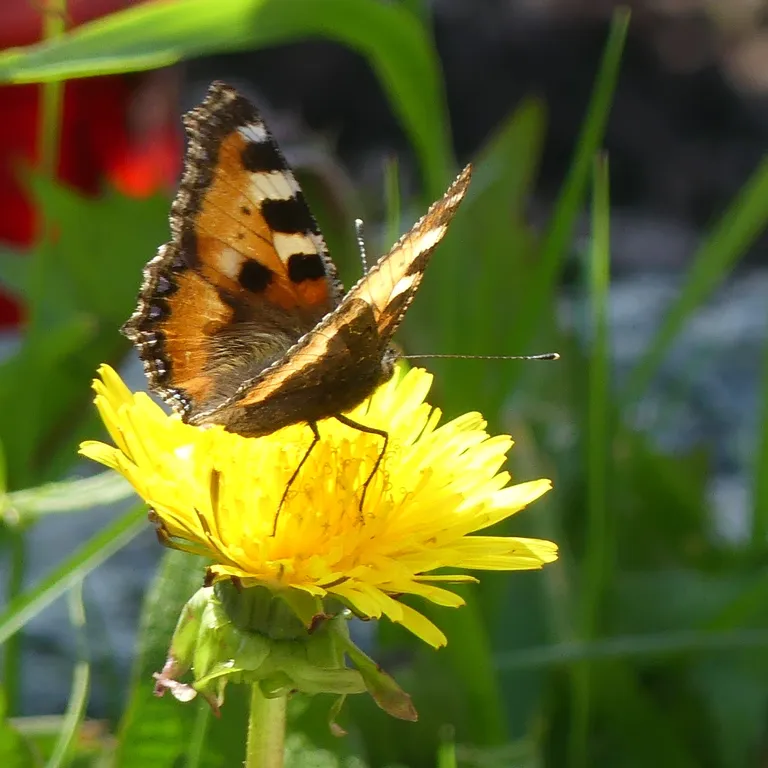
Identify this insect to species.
Aglais urticae
